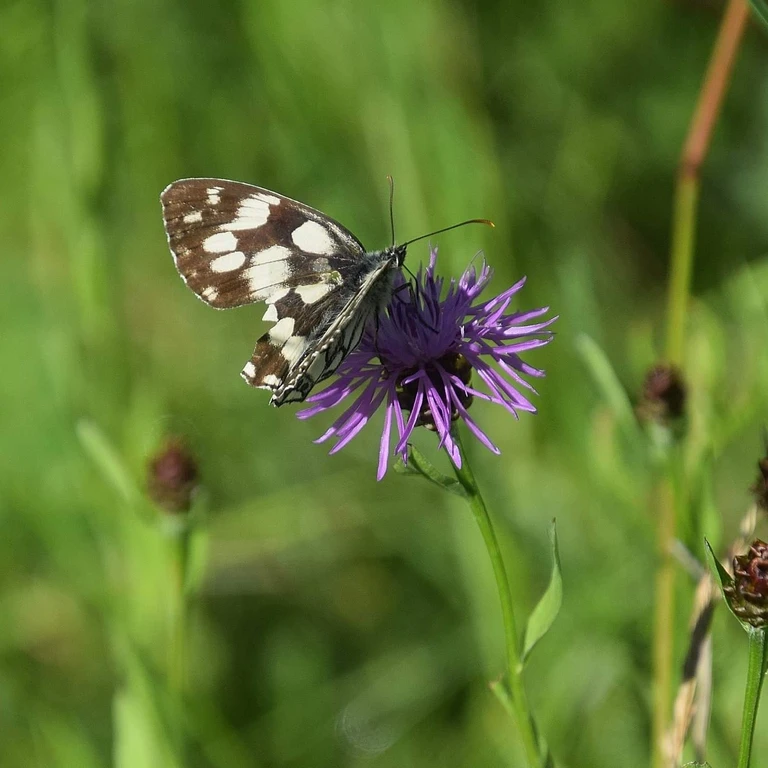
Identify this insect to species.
Melanargia galathea
